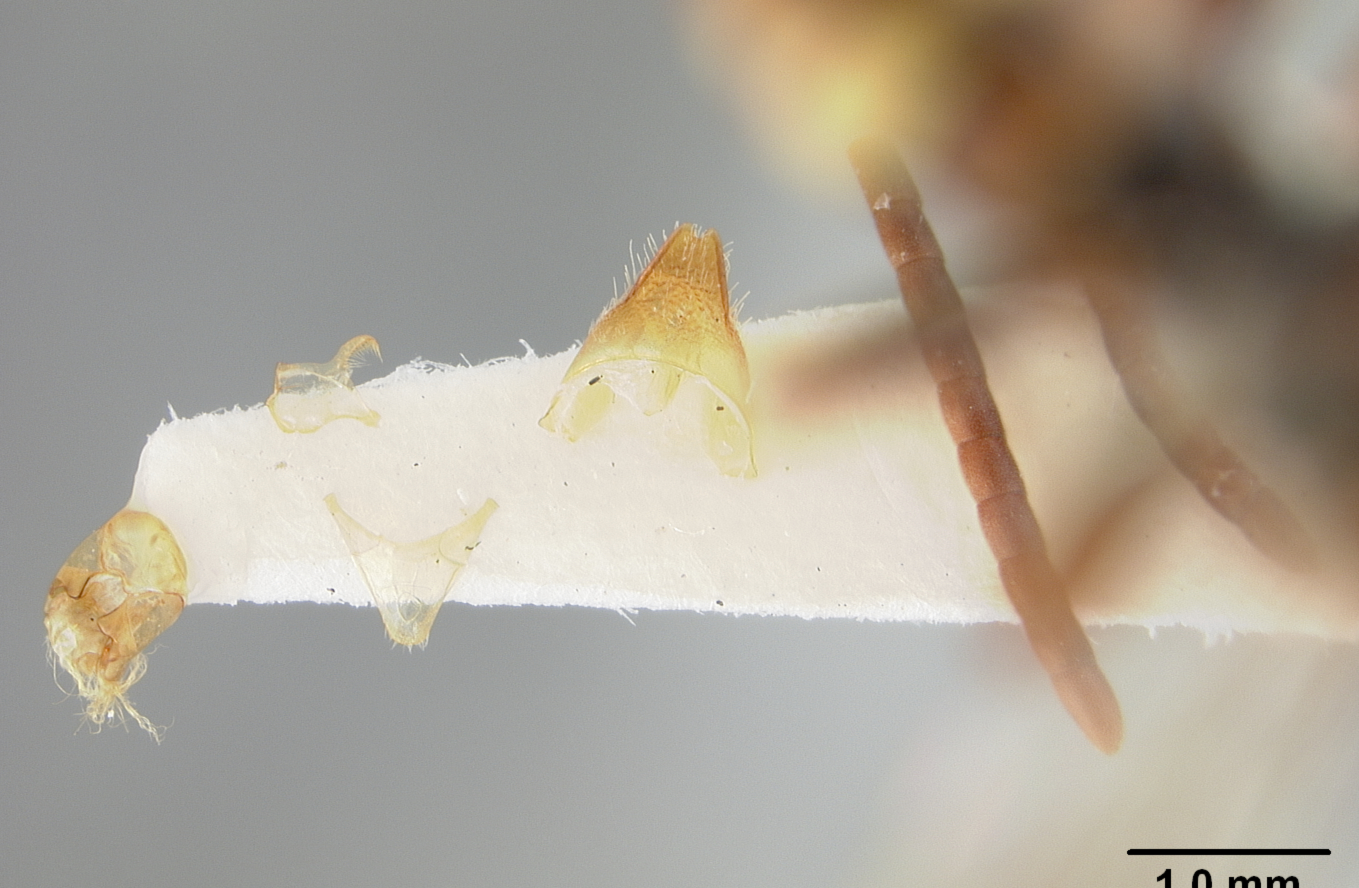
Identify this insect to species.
Nomada azaleae
